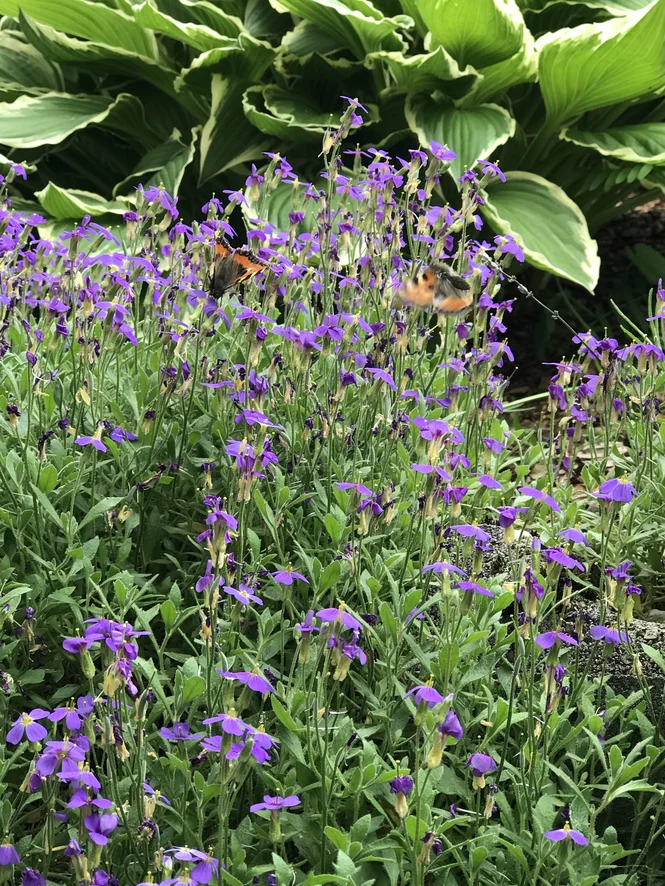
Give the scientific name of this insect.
Aglais urticae
